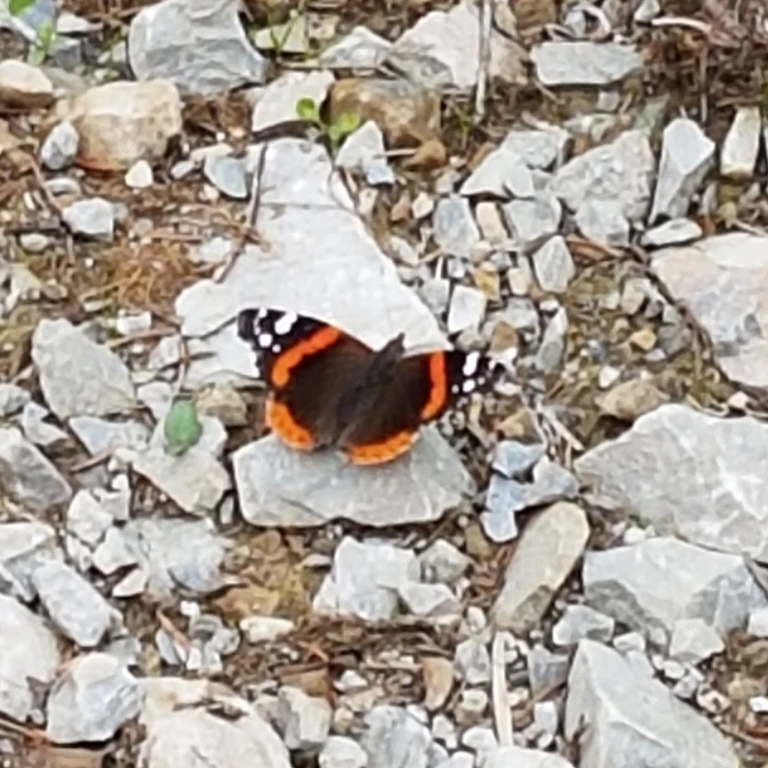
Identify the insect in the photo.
Vanessa atalanta
